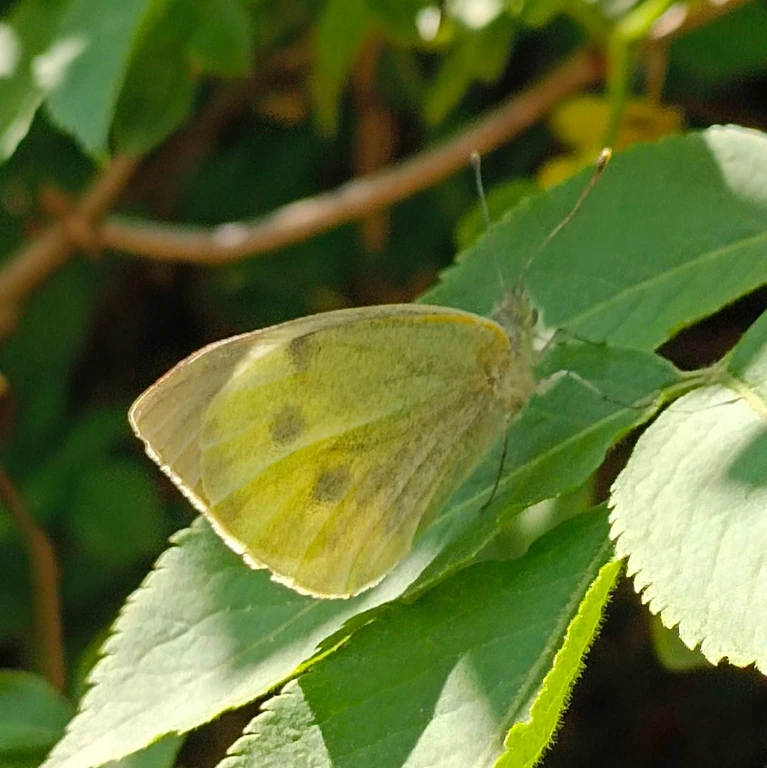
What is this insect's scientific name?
Pieris brassicae
